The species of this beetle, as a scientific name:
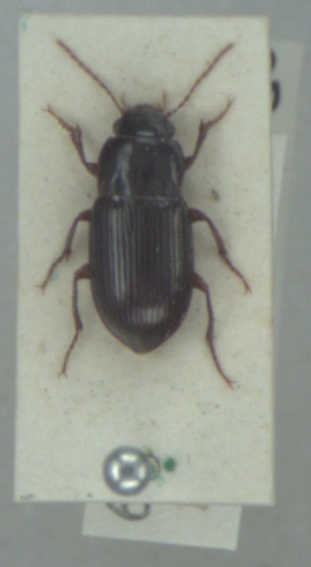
Amara apricaria
